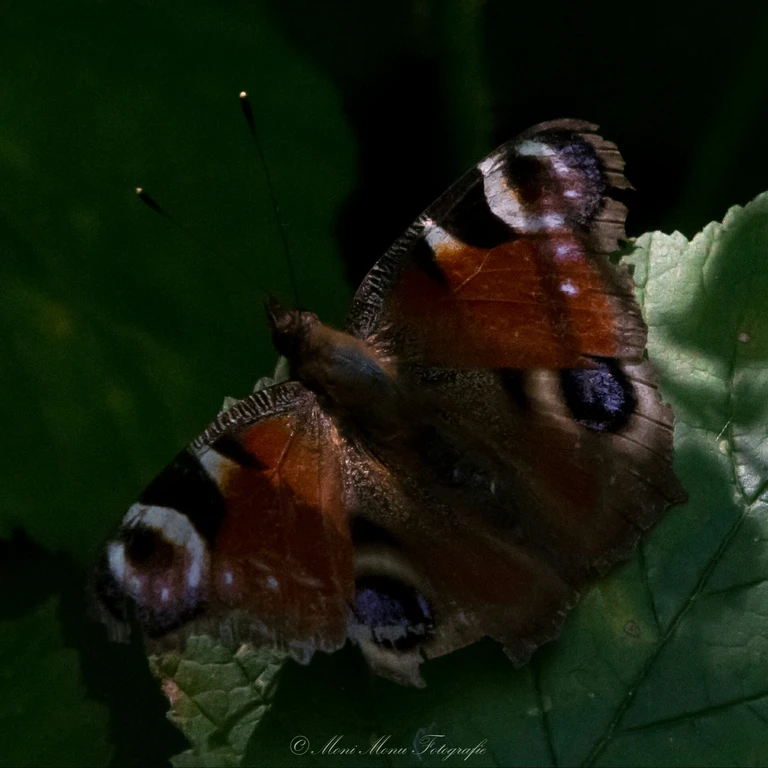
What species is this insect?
Aglais io
